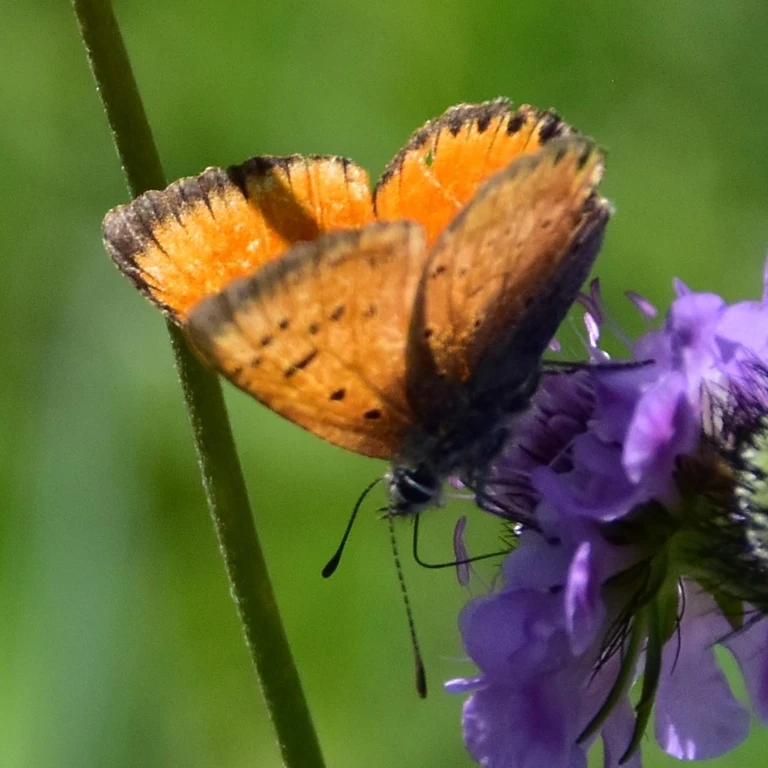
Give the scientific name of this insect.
Lycaena virgaureae
